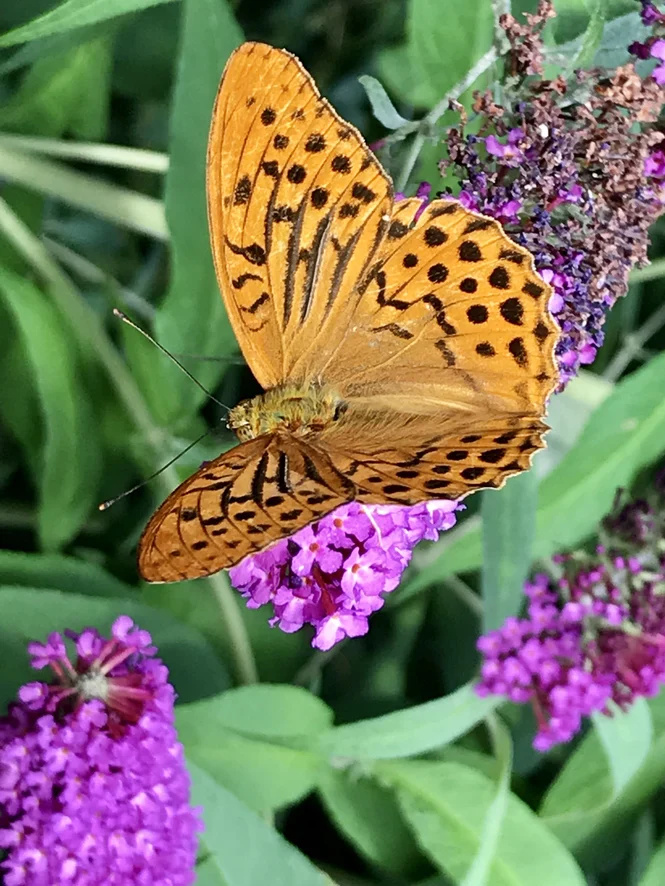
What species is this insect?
Argynnis paphia
